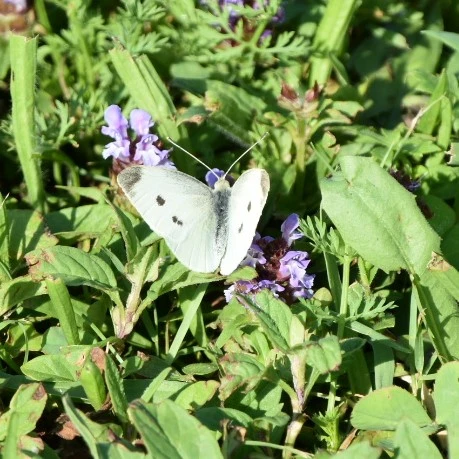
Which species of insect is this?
Pieris rapae
